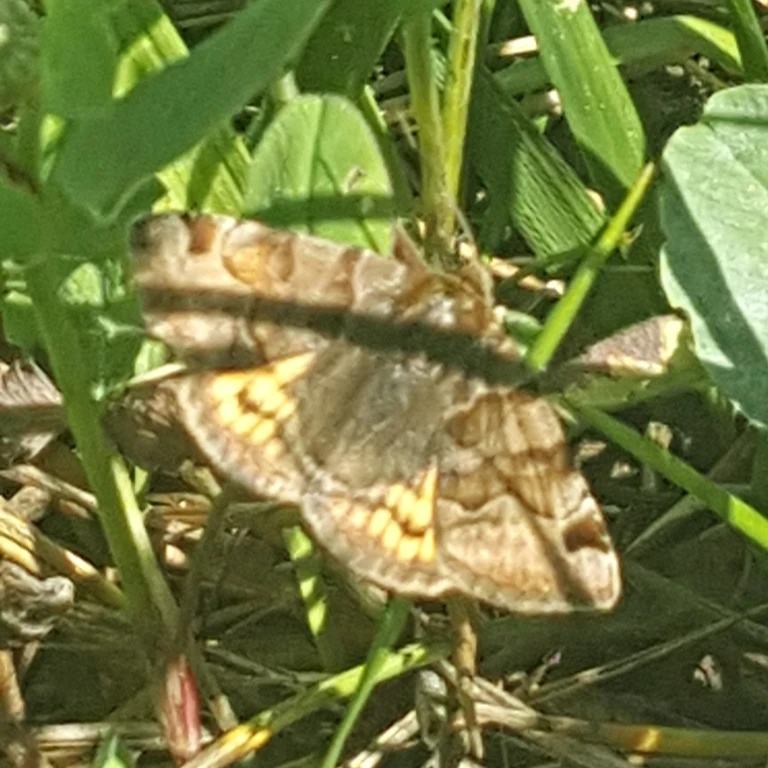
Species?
Euclidia glyphica
